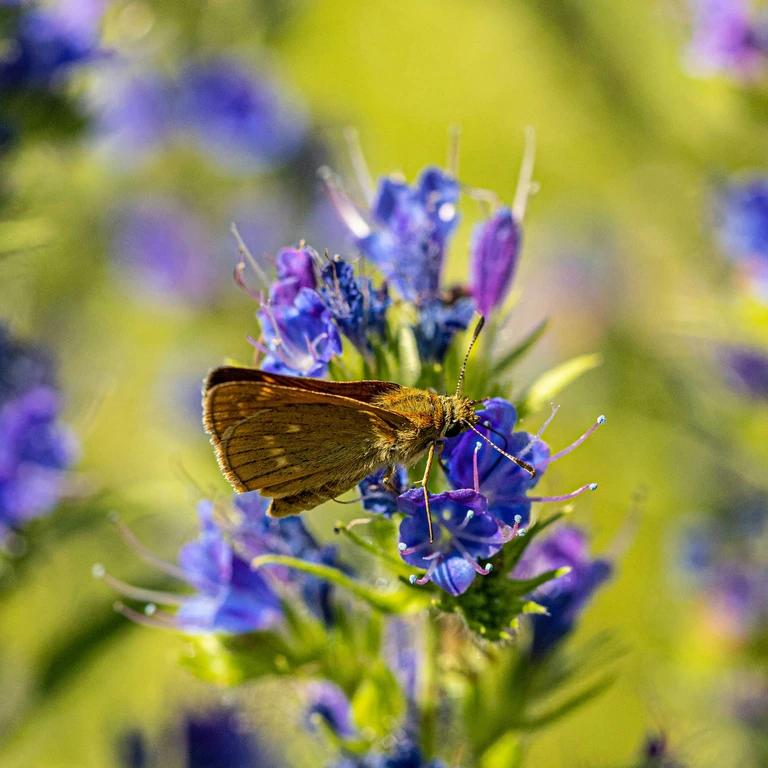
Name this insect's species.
Ochlodes sylvanus (also Ochlodes venata)
